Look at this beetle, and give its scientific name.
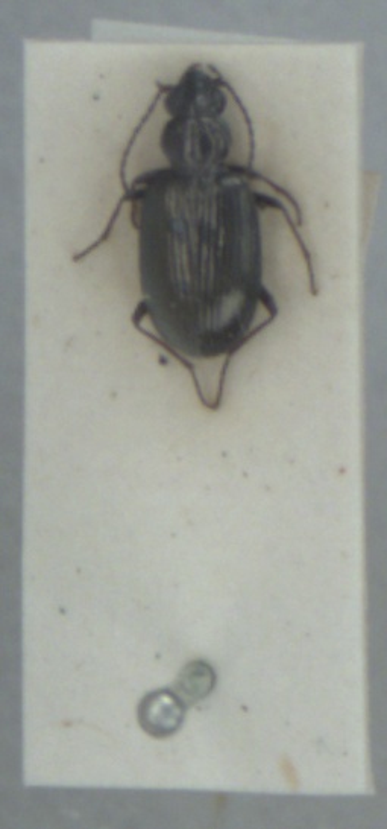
Bembidion punctulatum
